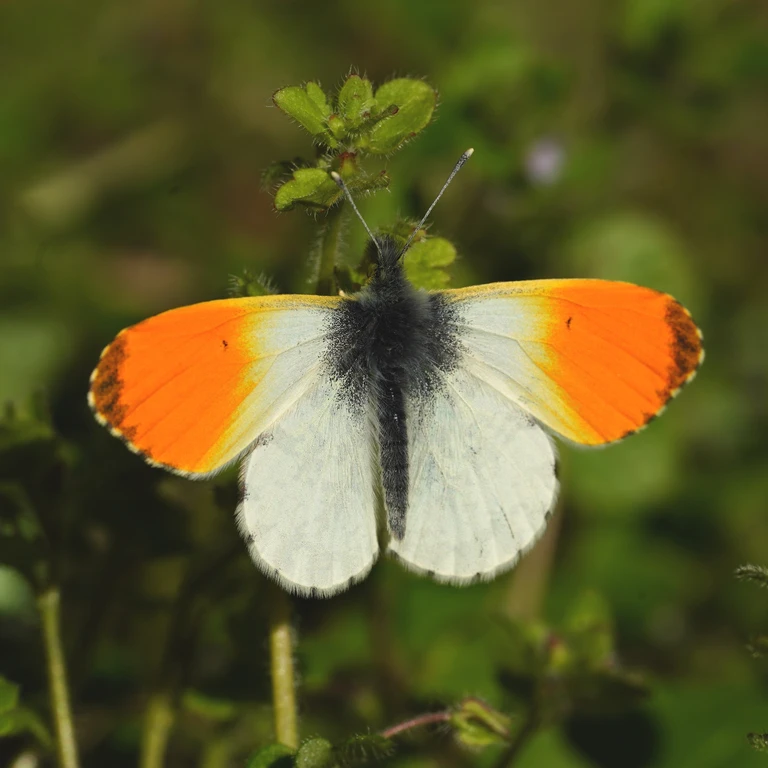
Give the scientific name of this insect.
Anthocharis cardamines
